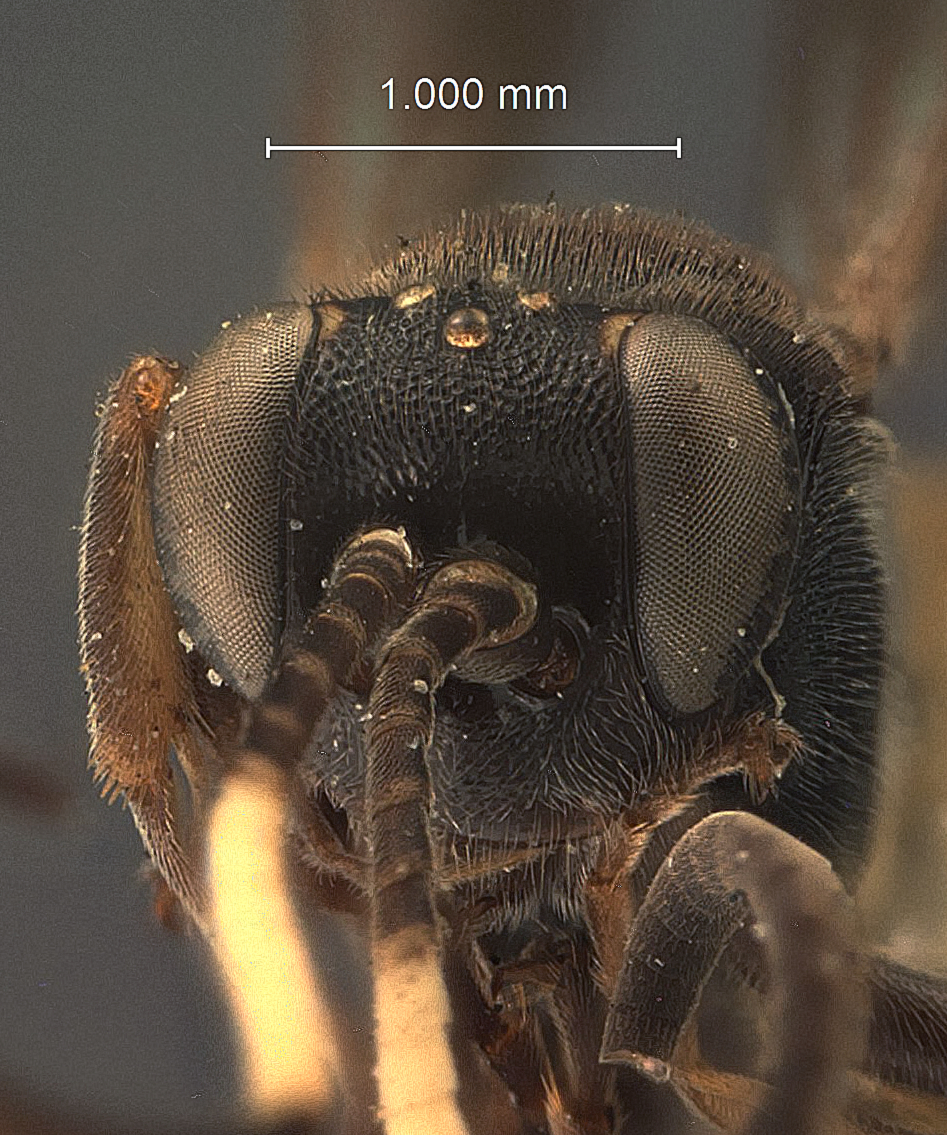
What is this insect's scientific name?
Amblyteles ohioensis
